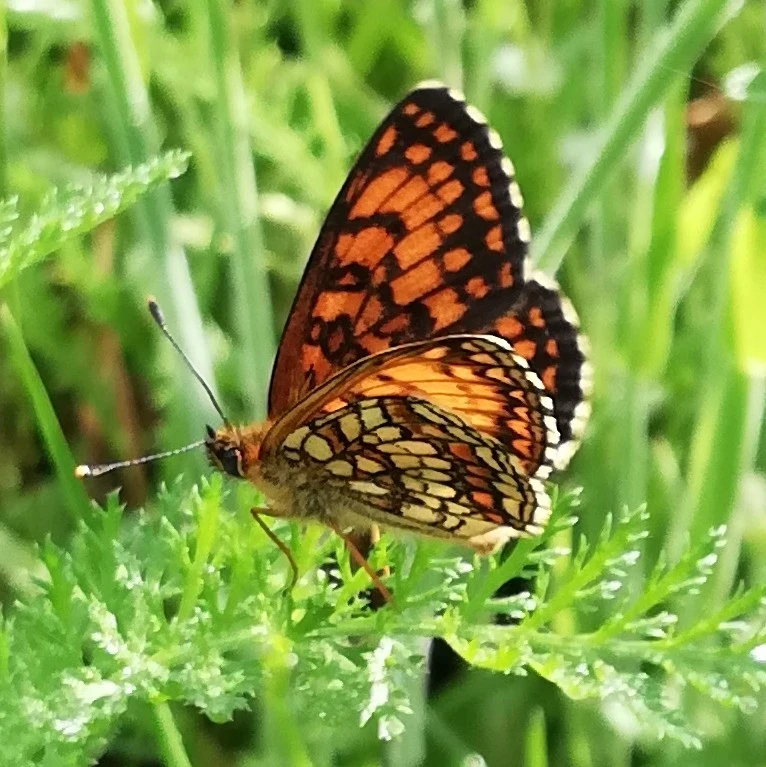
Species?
Melitaea athalia
